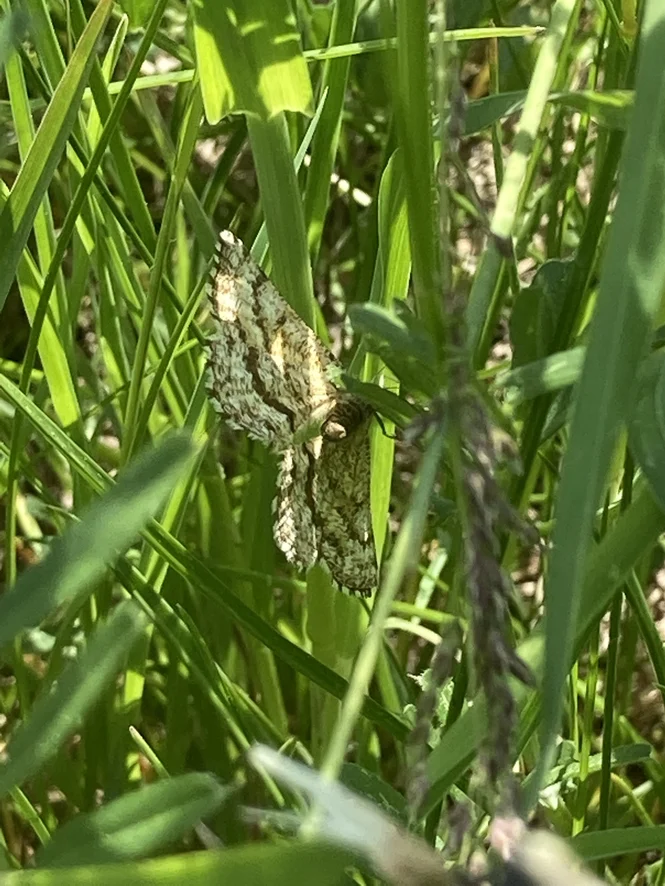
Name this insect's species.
Ematurga atomaria
